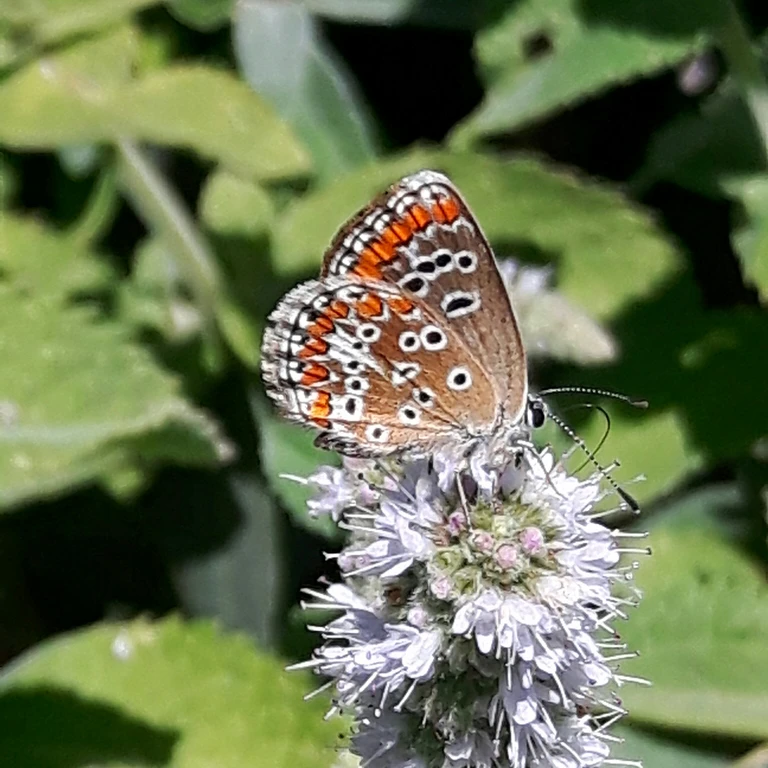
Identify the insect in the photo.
Aricia agestis/artaxerxes
